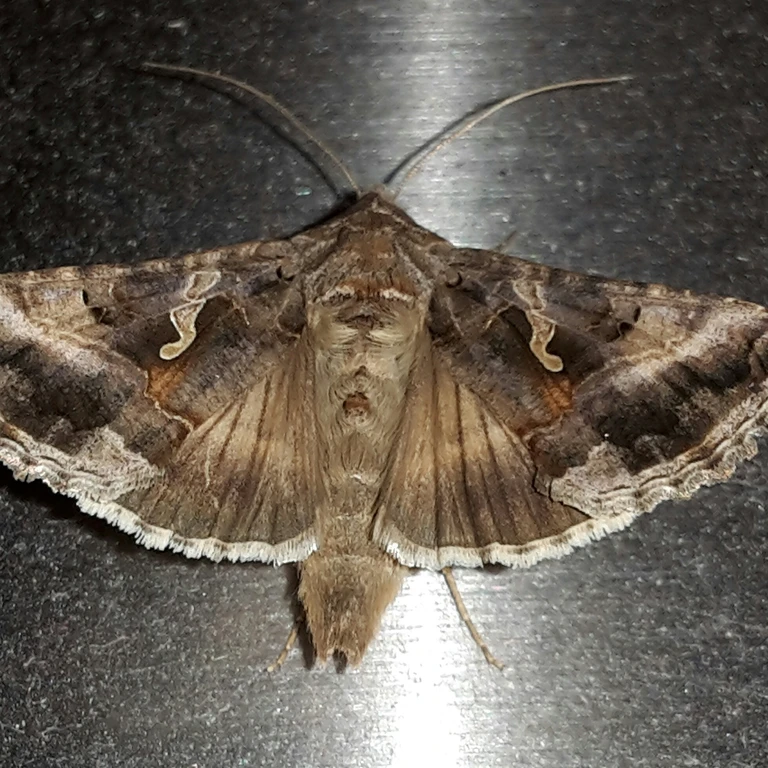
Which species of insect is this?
Autographa gamma
